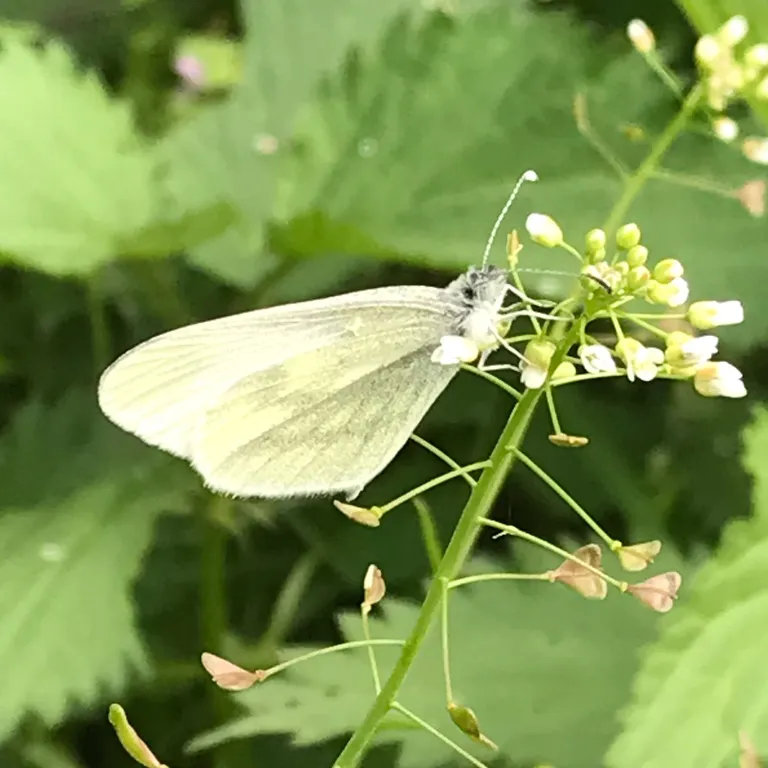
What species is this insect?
Leptidea sinapis/juvernica
